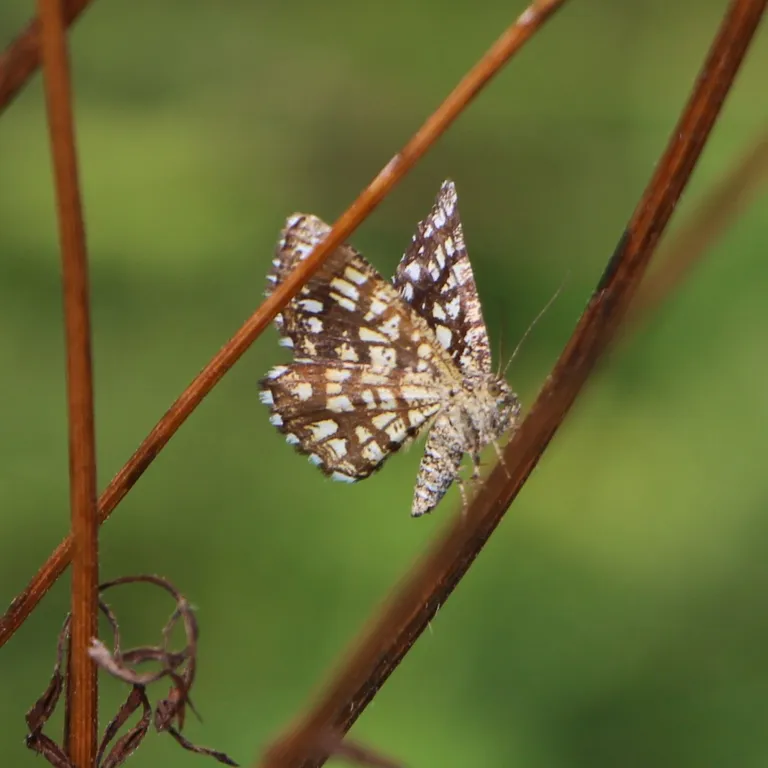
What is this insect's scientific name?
Chiasmia clathrata
